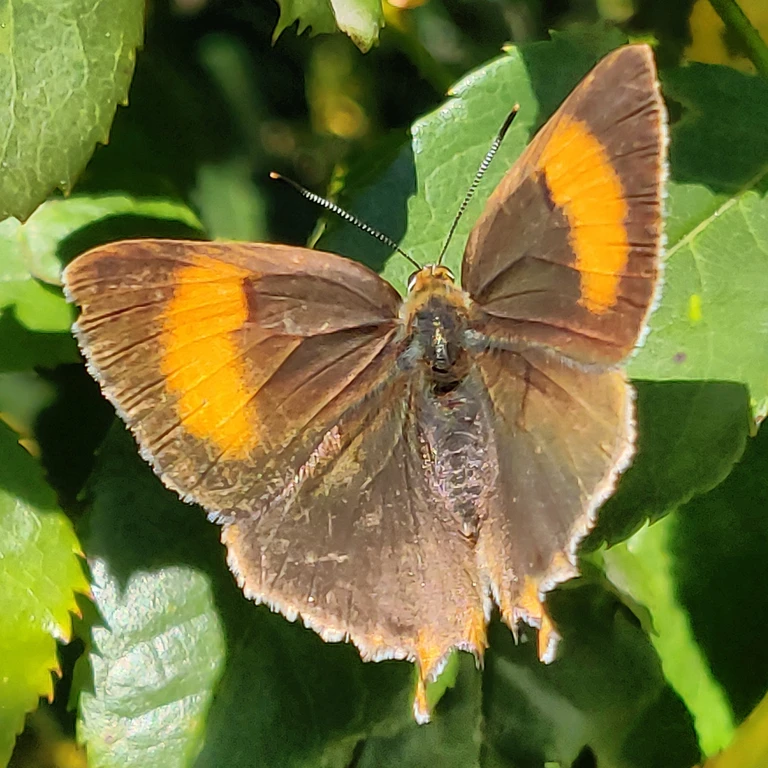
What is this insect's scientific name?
Thecla betulae
